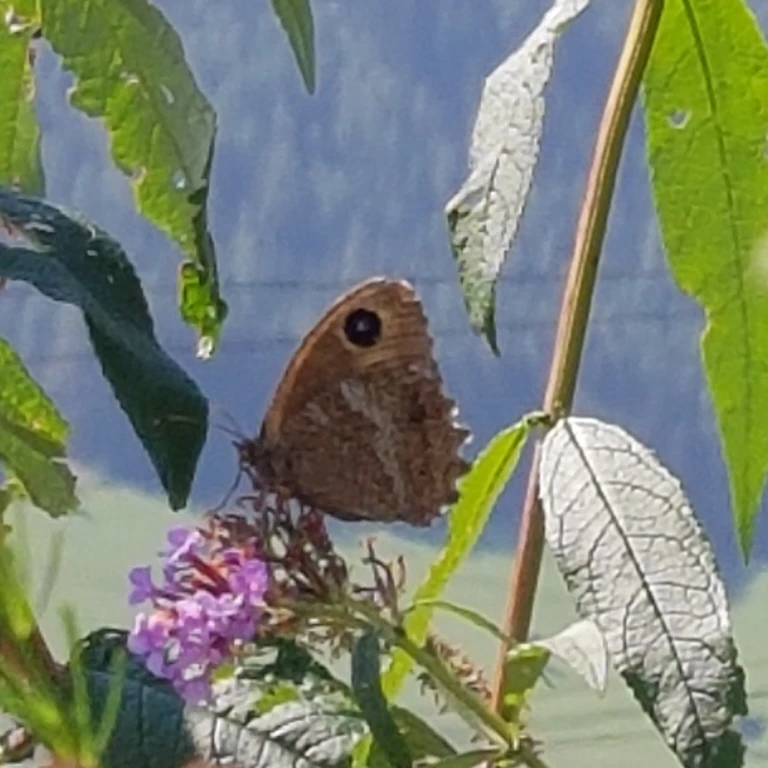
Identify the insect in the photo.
Minois dryas
